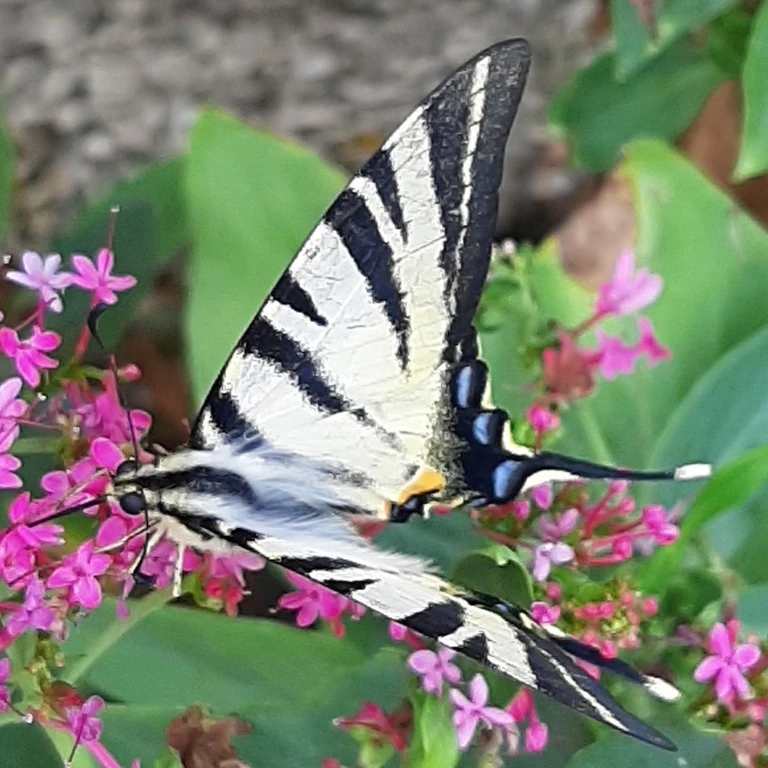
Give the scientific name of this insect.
Iphiclides podalirius
